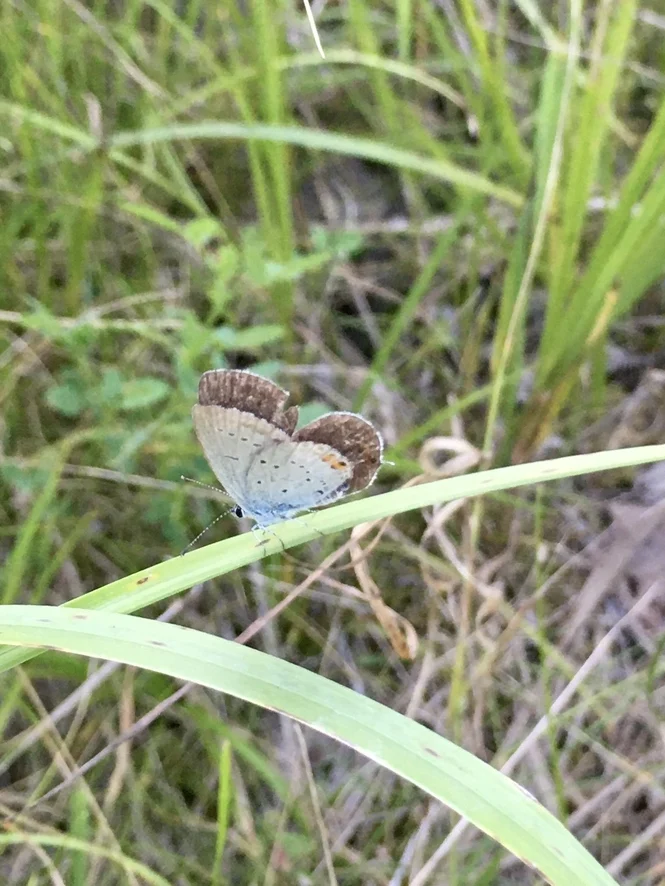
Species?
Cupido argiades (also Elkalyce argiades)
